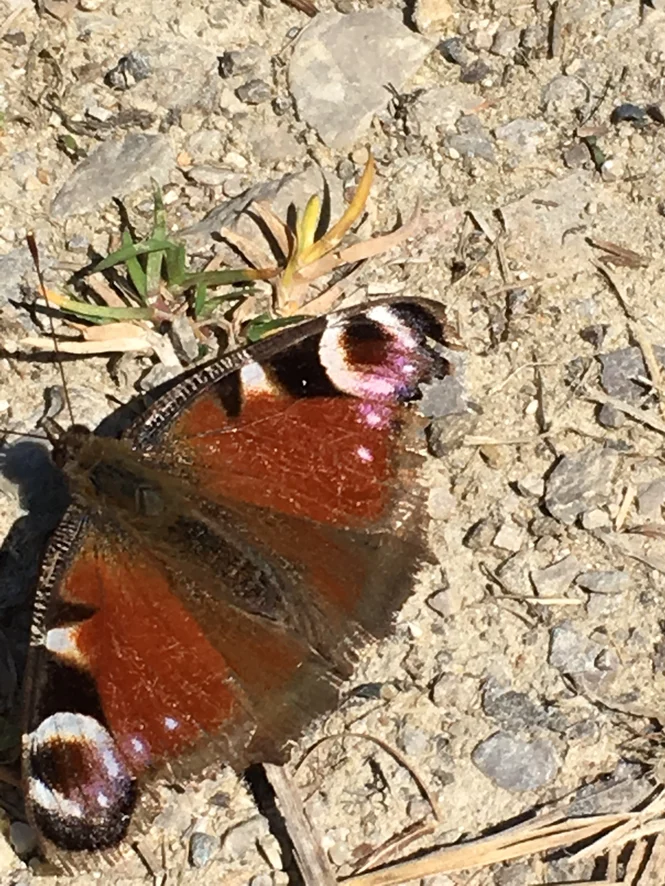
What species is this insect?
Aglais io
